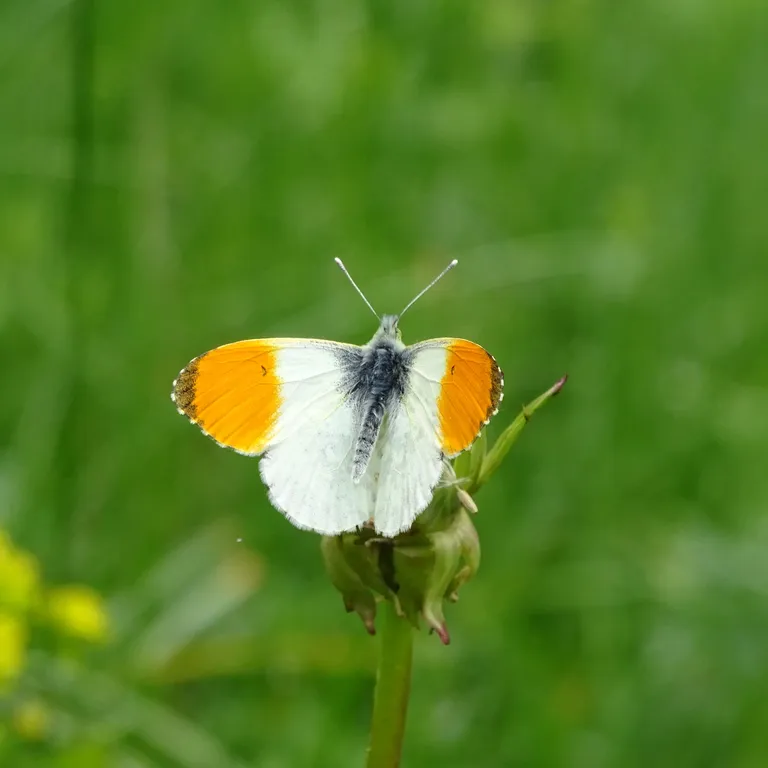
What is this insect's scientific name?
Anthocharis cardamines
